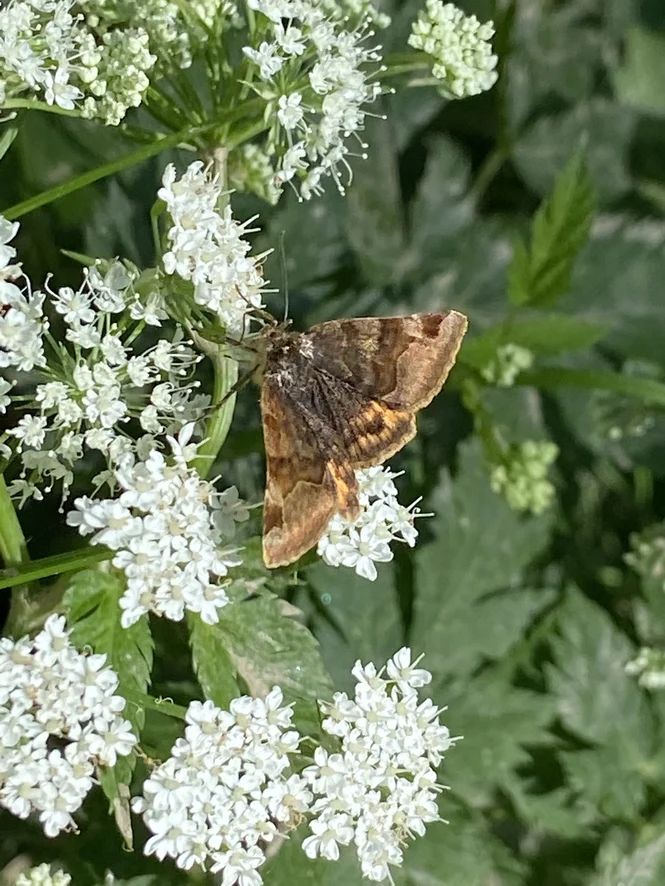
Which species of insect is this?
Euclidia glyphica
